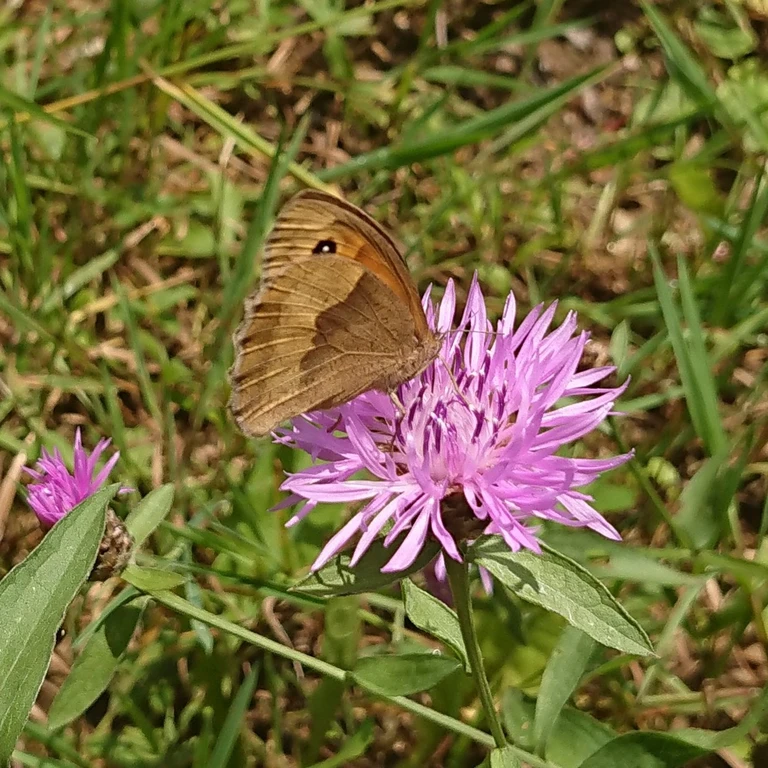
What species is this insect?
Maniola jurtina
